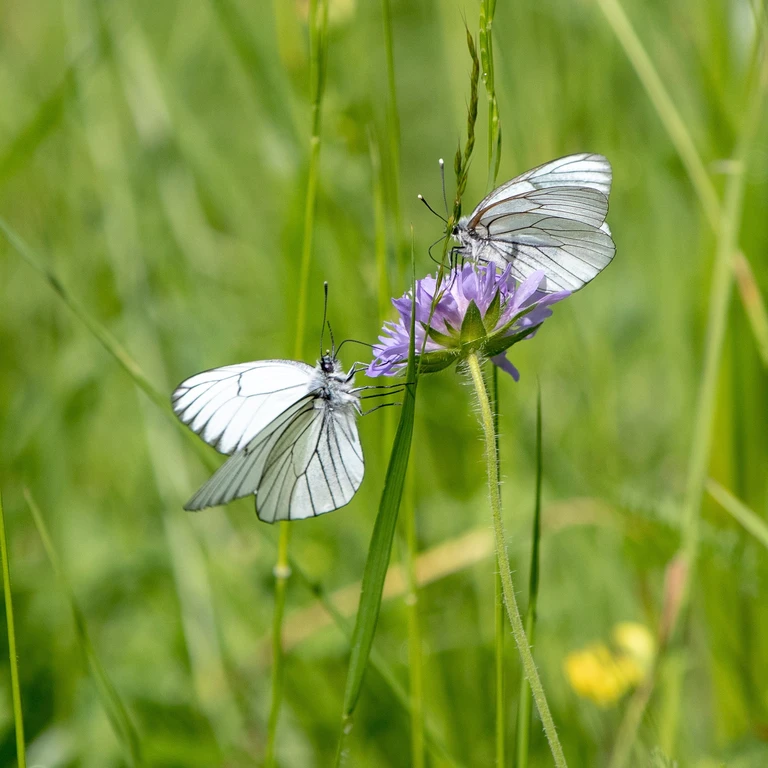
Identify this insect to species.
Aporia crataegi
